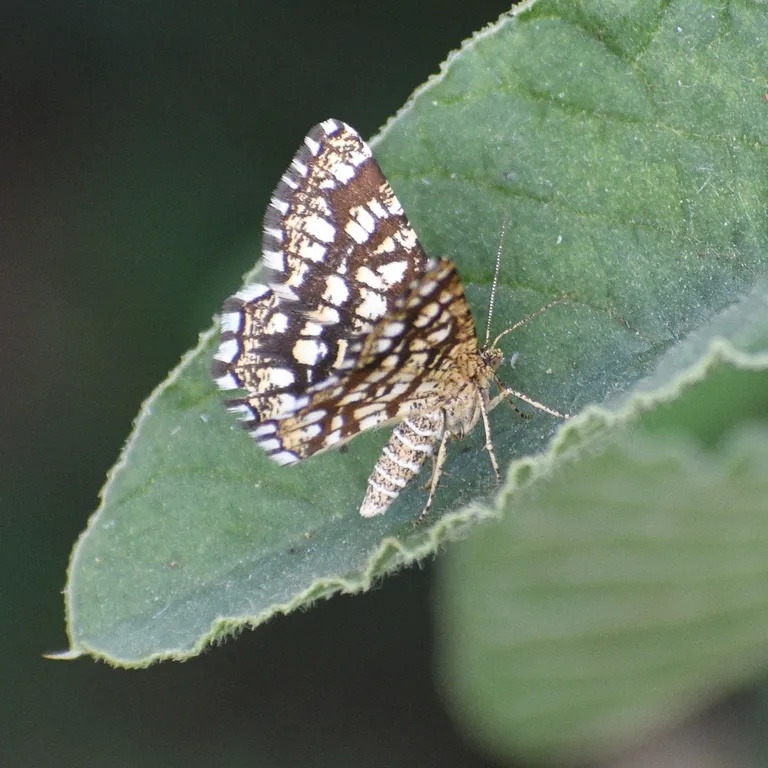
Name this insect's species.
Chiasmia clathrata
